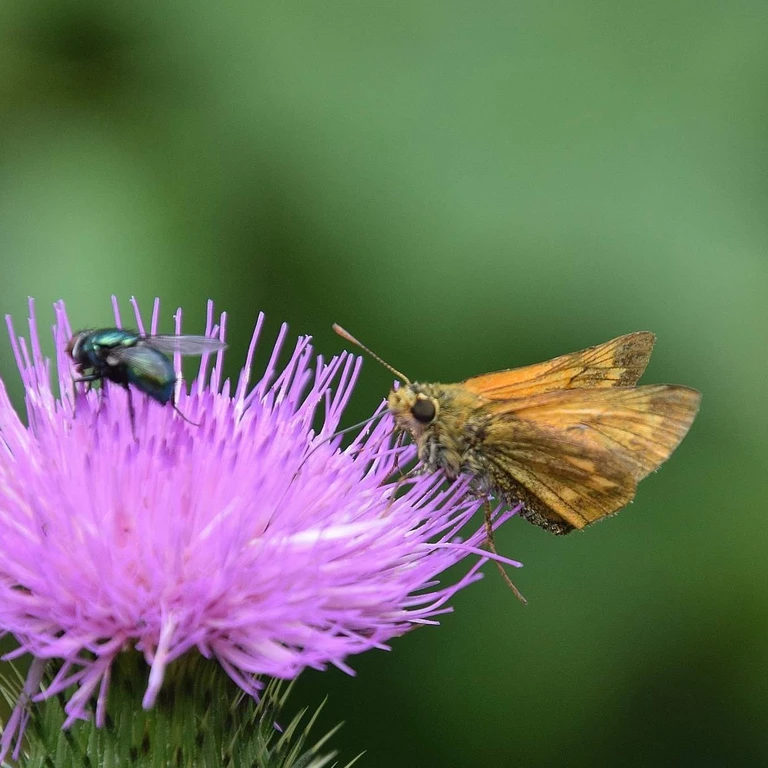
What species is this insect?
Ochlodes sylvanus (also Ochlodes venata)
